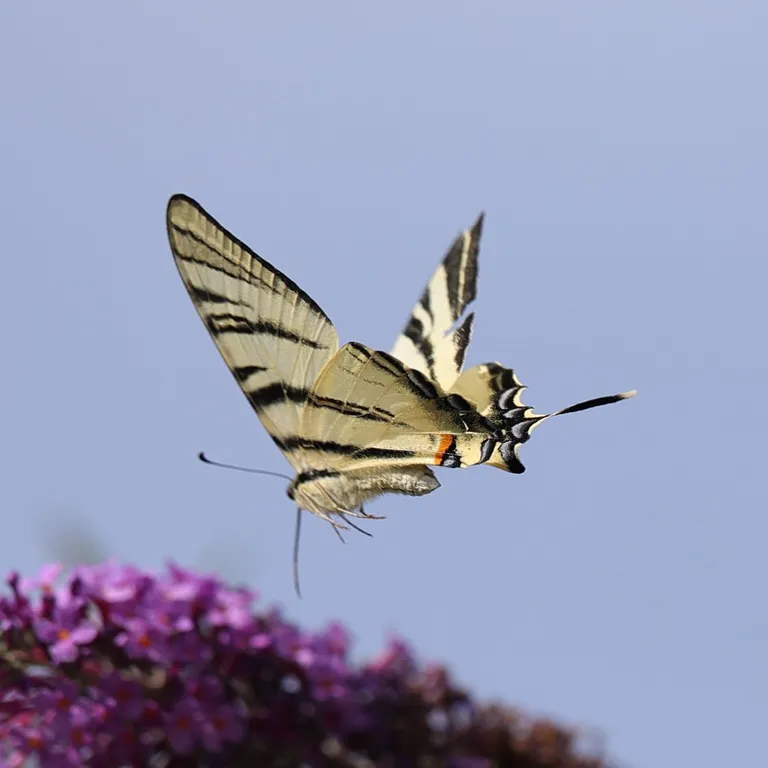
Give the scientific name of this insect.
Iphiclides podalirius
